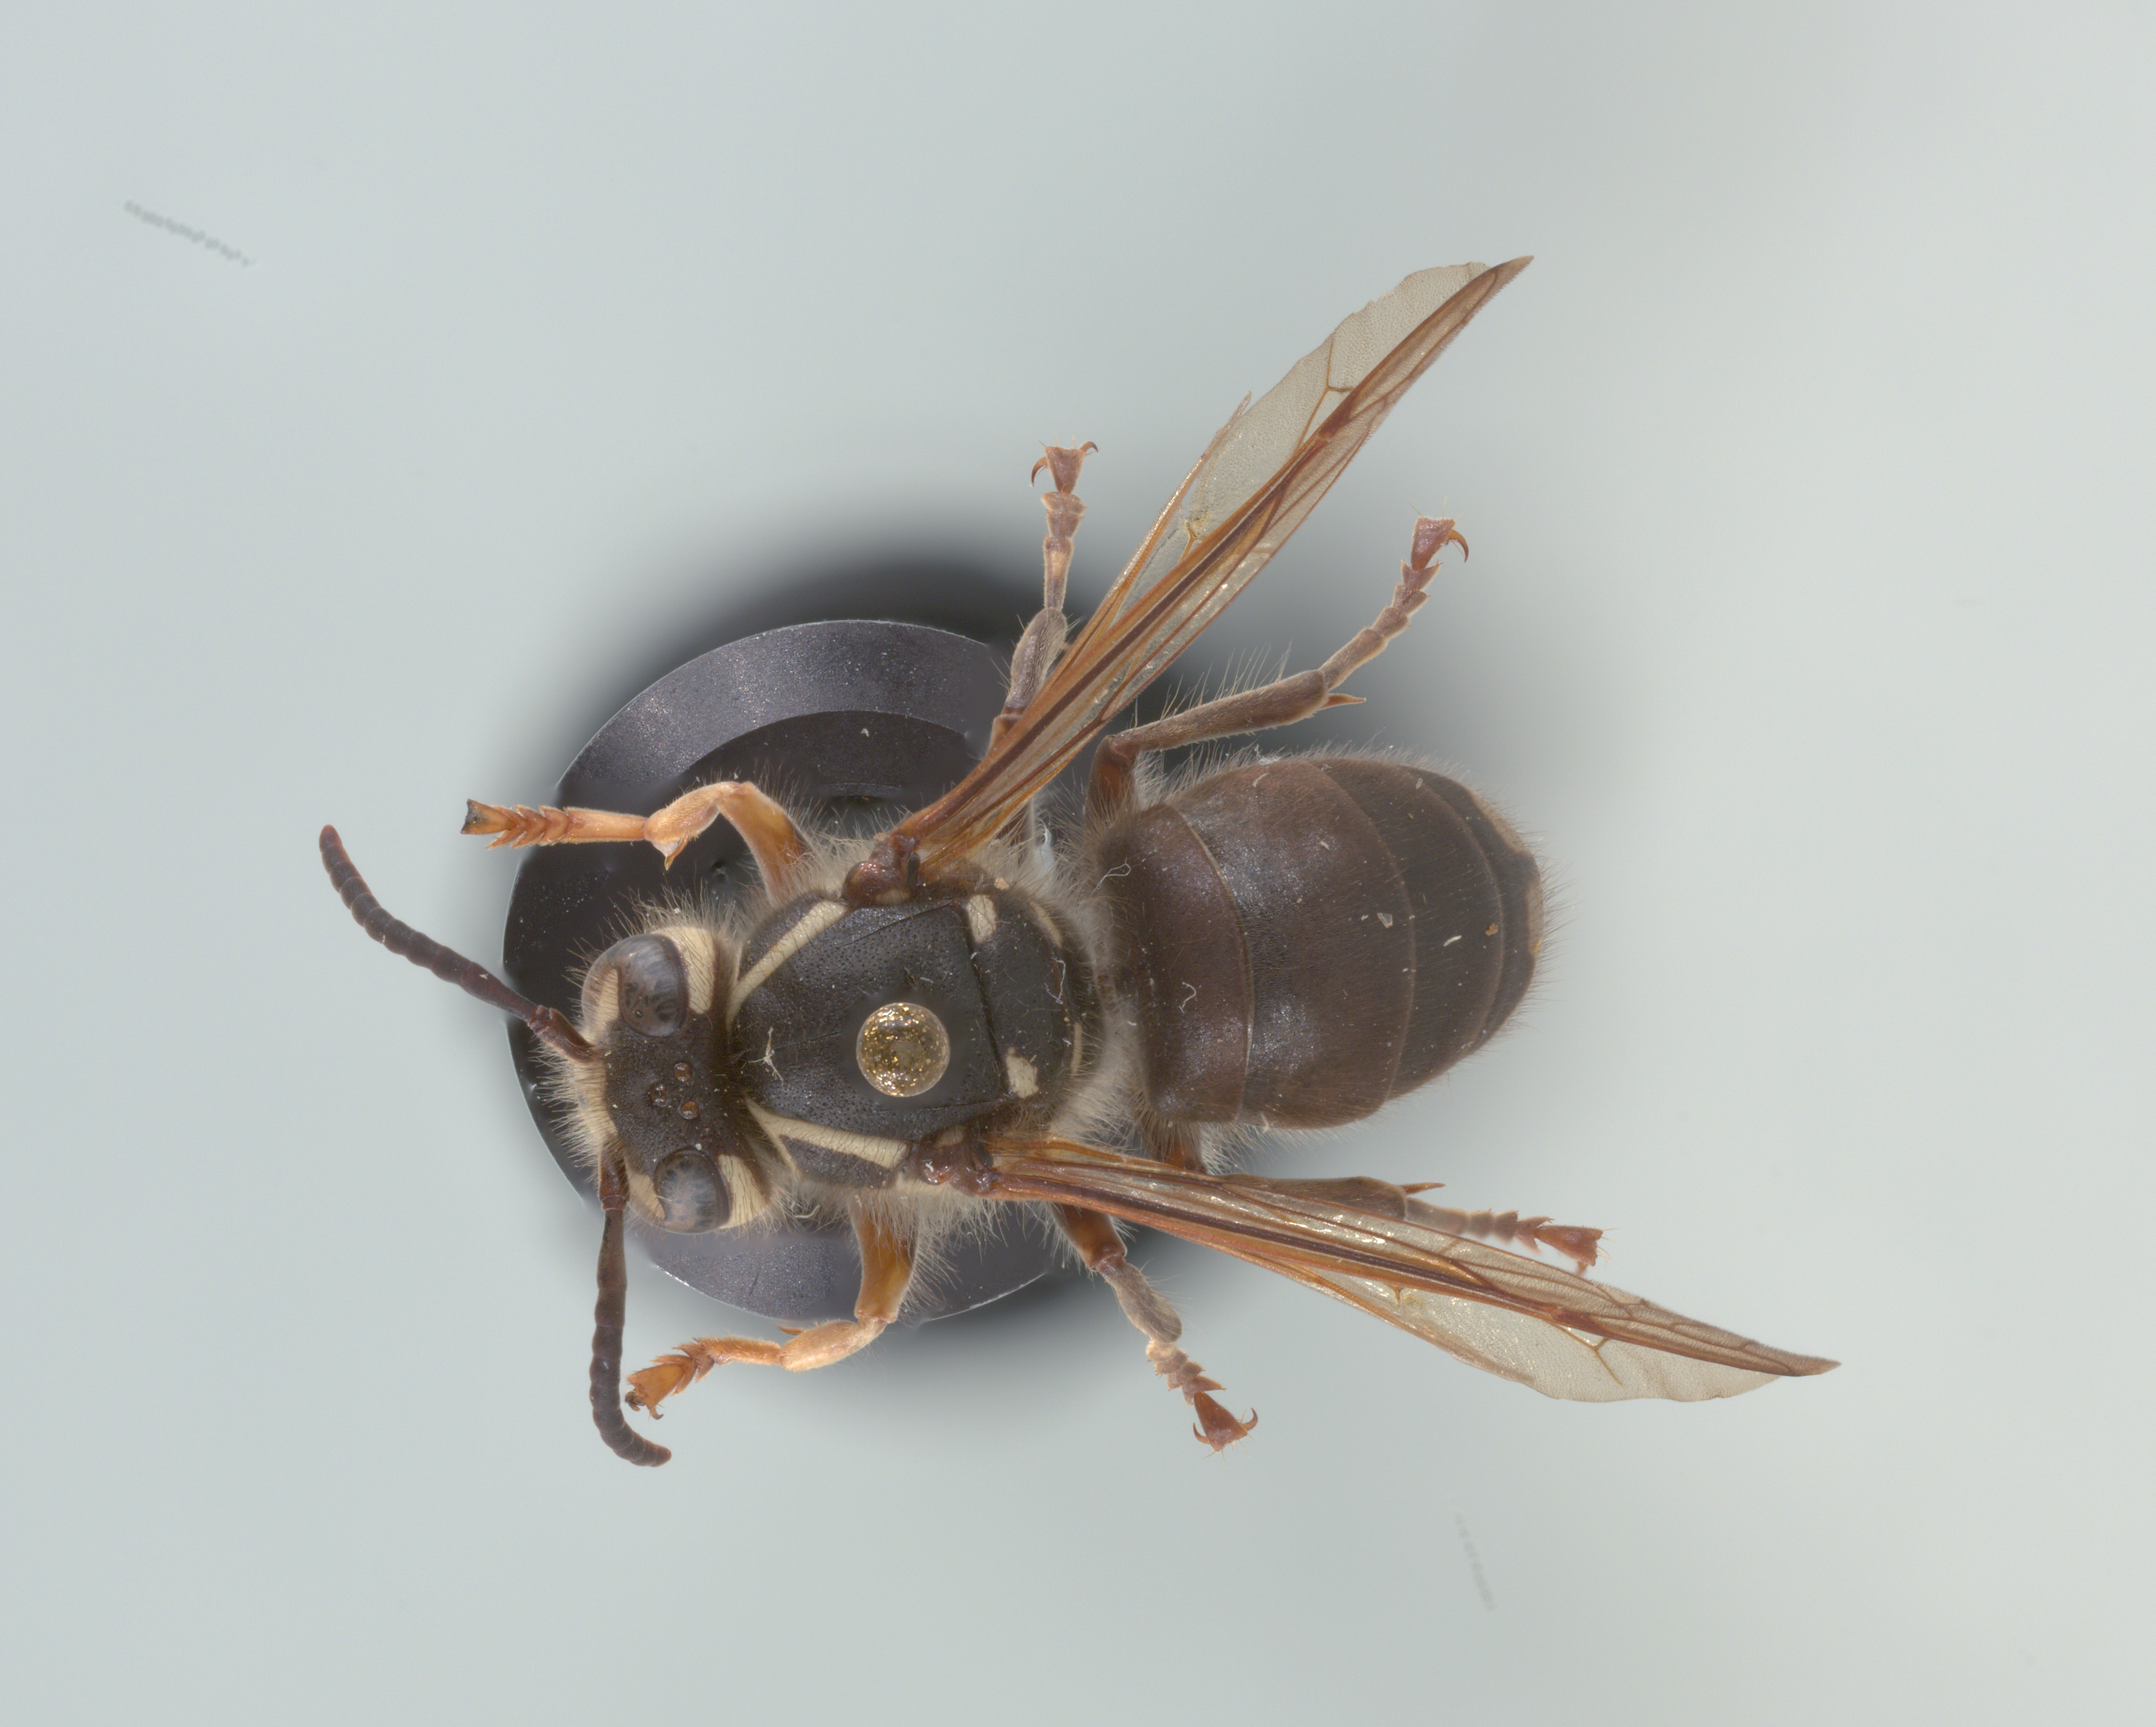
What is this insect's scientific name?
Dolichovespula maculata
